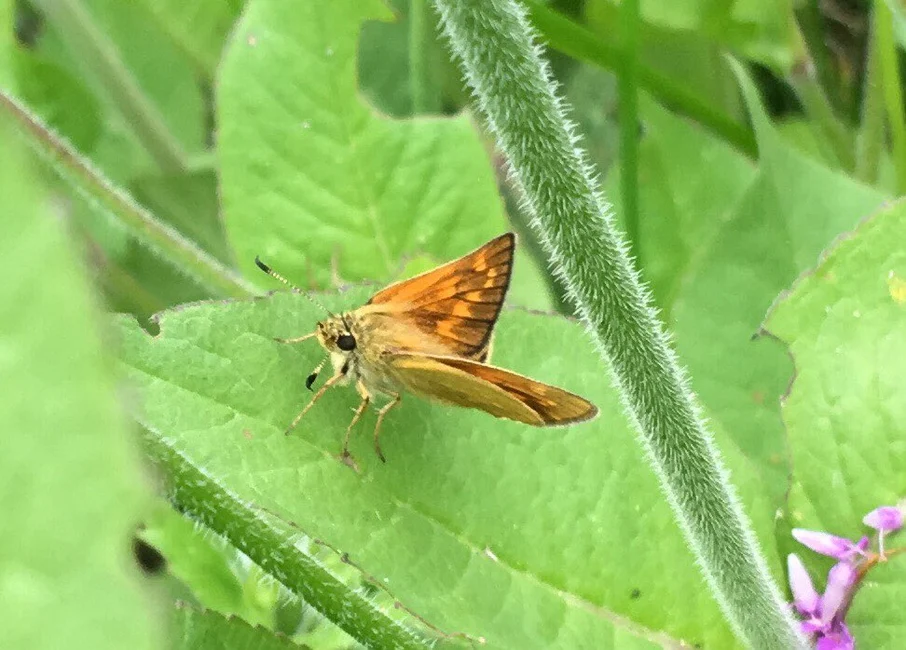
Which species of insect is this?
Ochlodes sylvanus (also Ochlodes venata)
